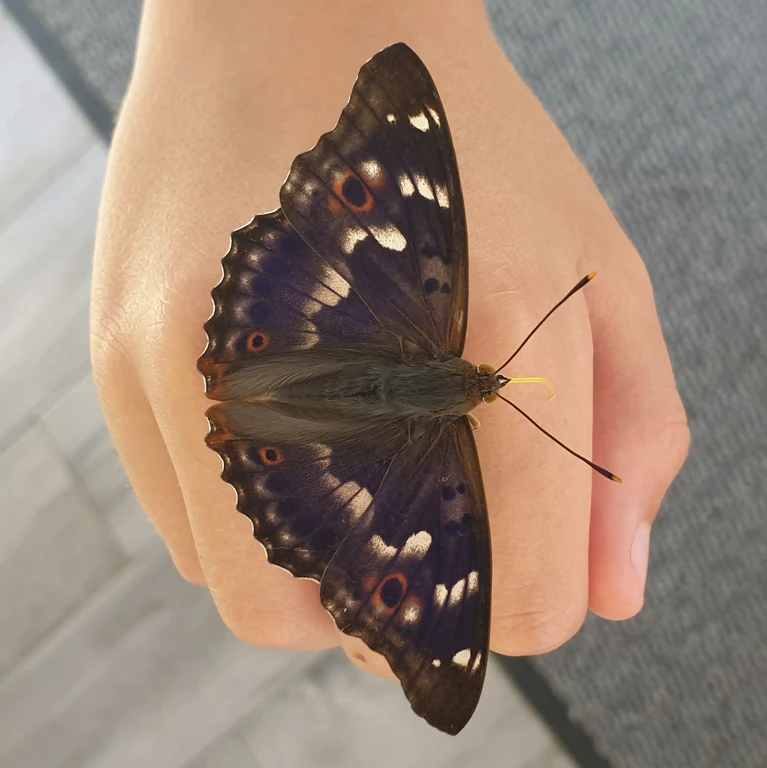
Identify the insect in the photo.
Apatura ilia
